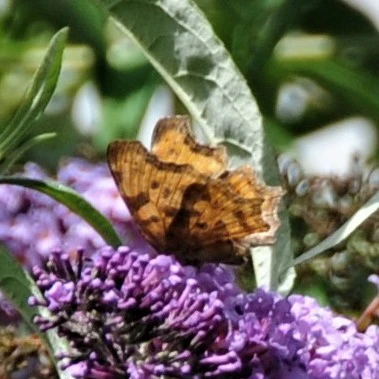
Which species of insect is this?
Polygonia c-album
